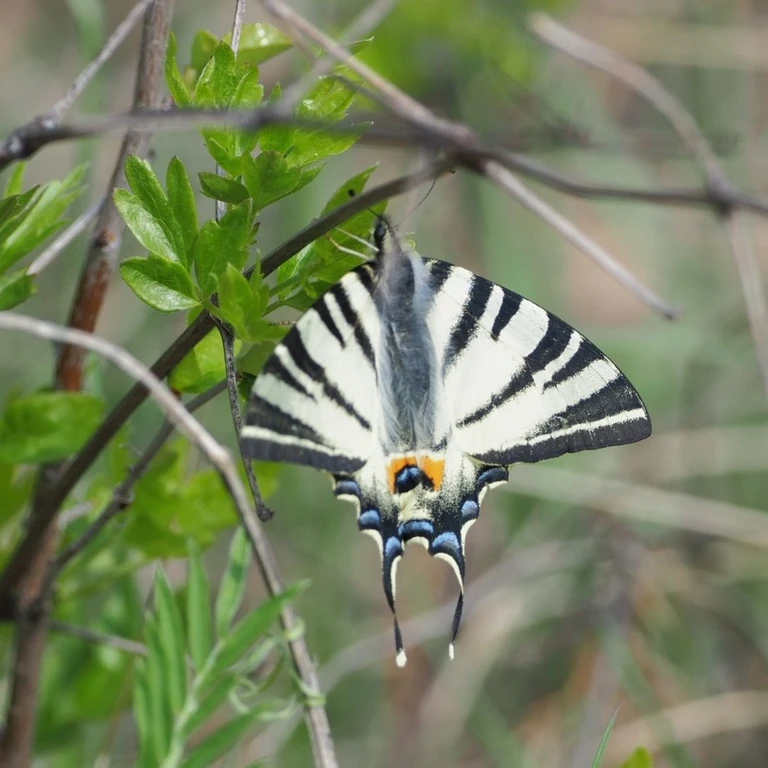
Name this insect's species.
Iphiclides podalirius
